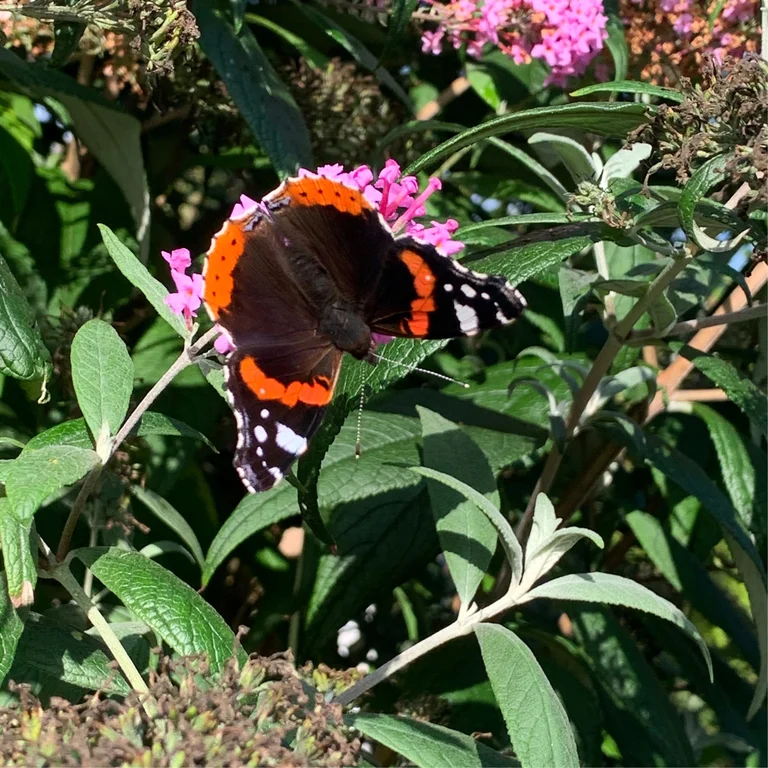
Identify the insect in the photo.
Vanessa atalanta
